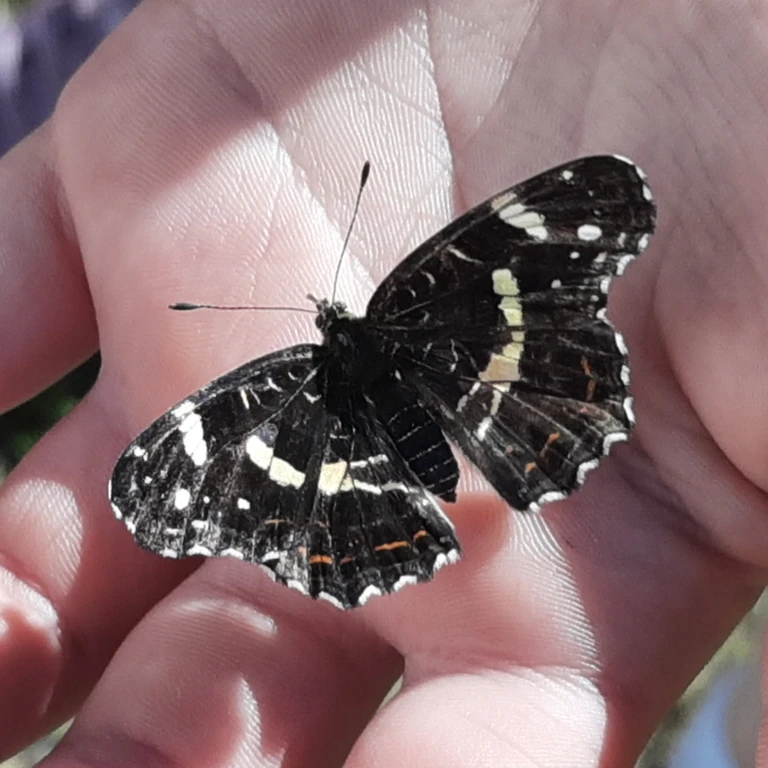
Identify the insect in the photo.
Araschnia levana
